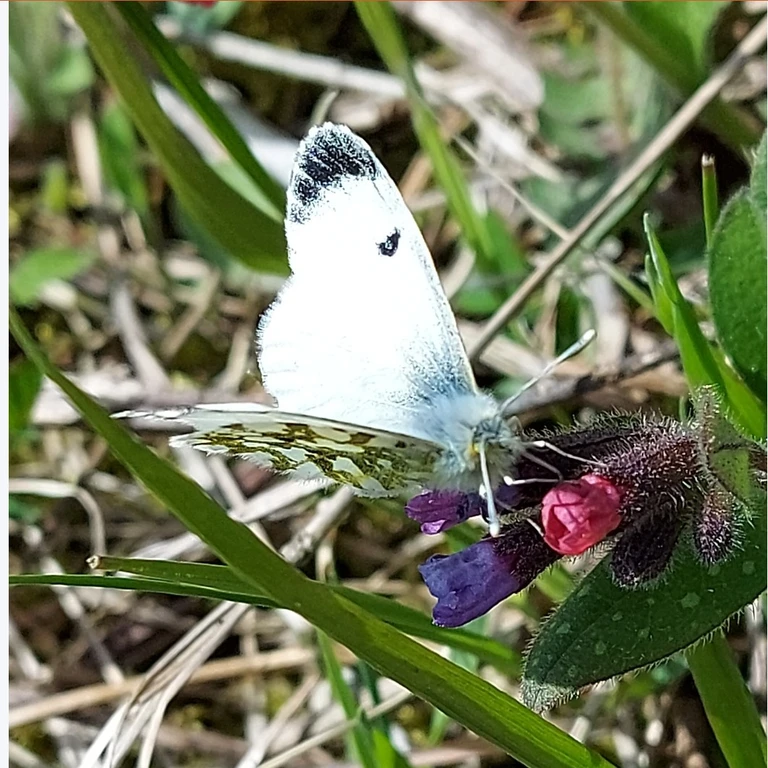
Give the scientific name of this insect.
Anthocharis cardamines
